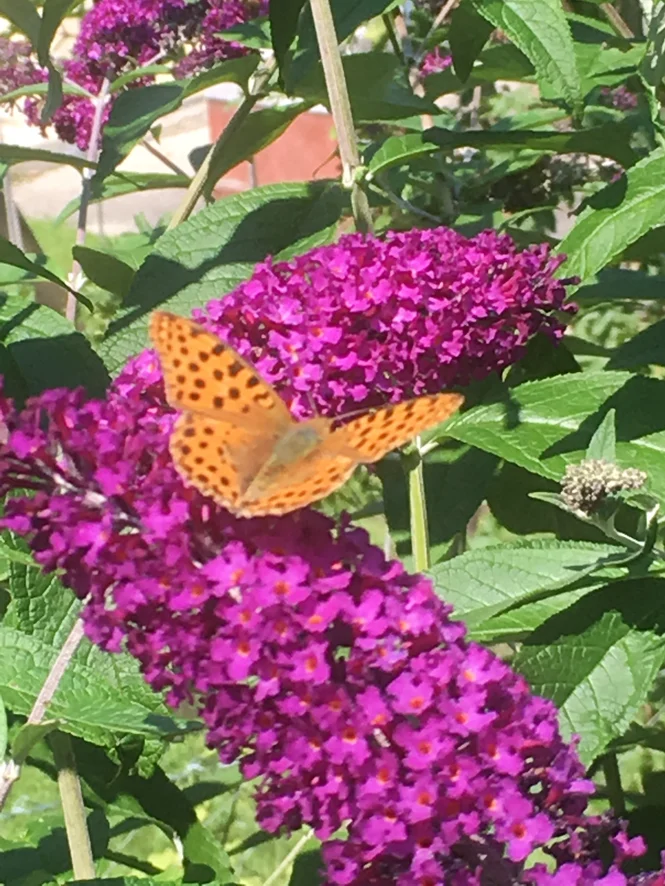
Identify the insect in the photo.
Issoria lathonia
